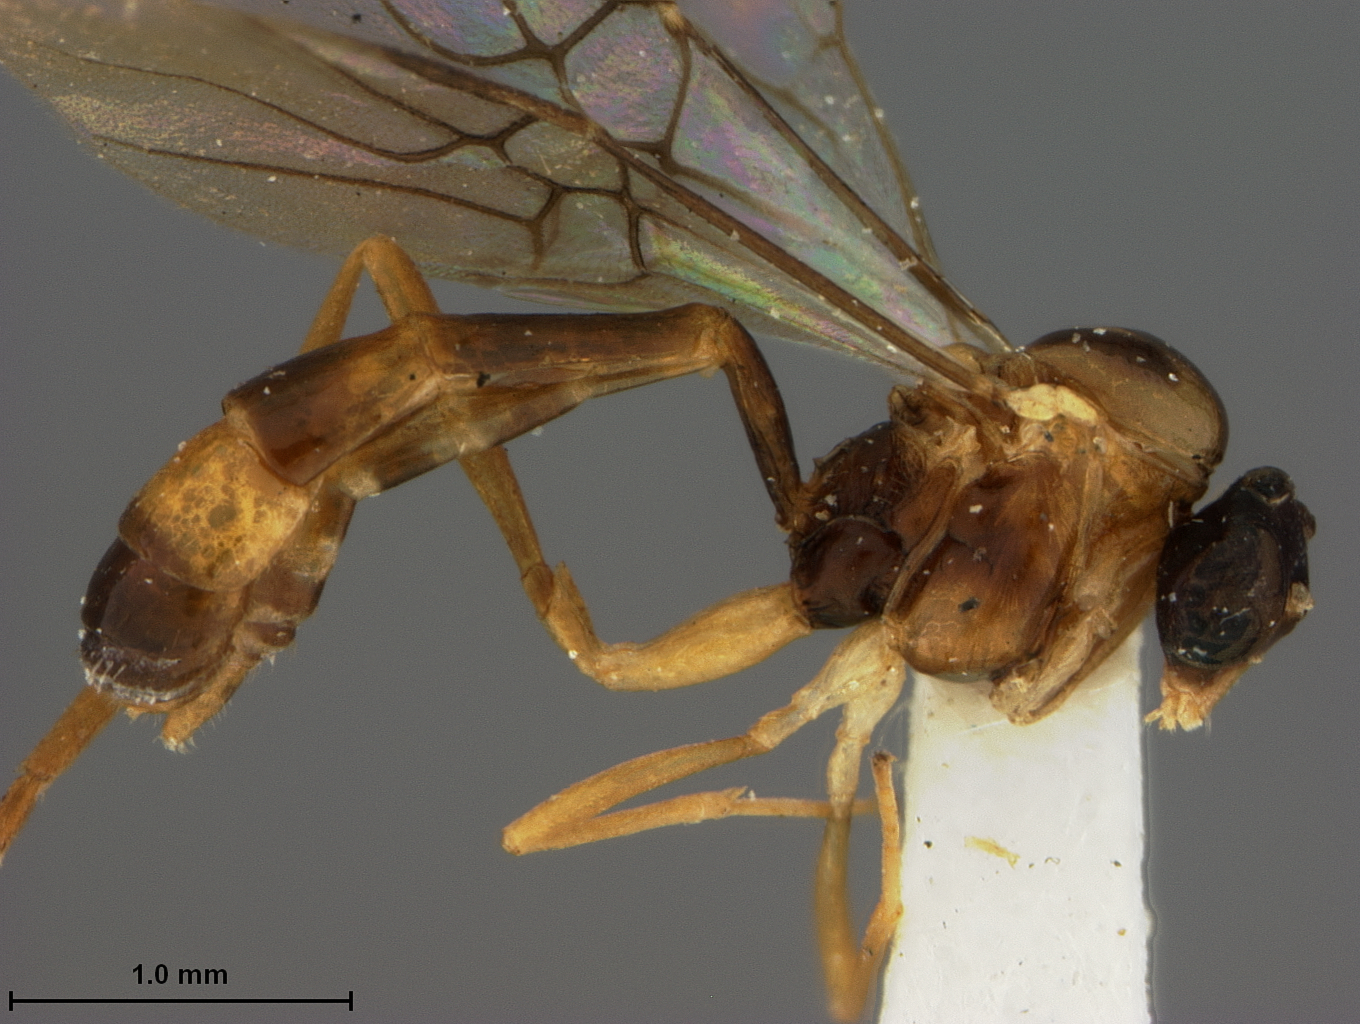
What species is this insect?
Eupachylloma flaviciacta
